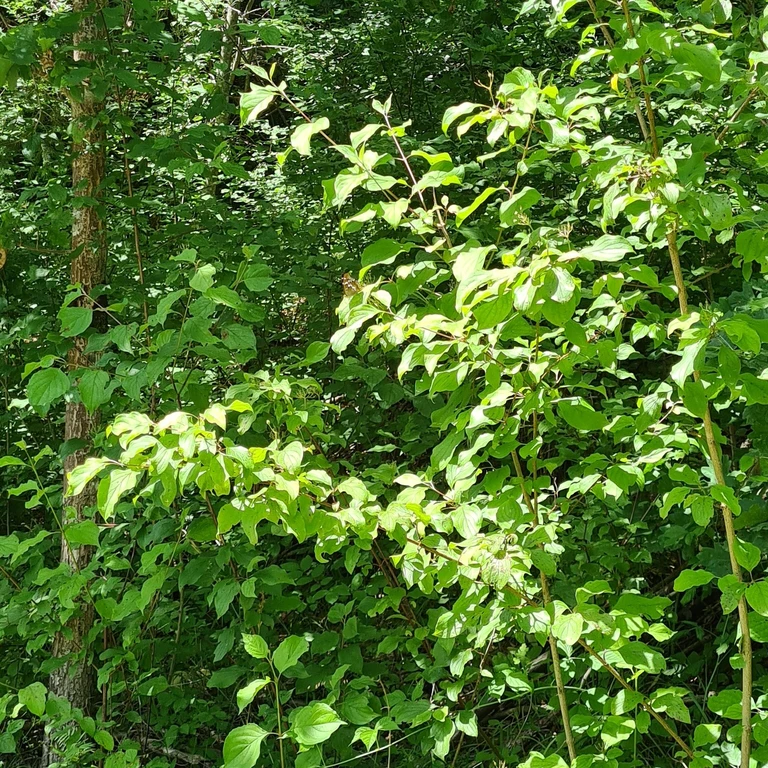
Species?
Apatura ilia
